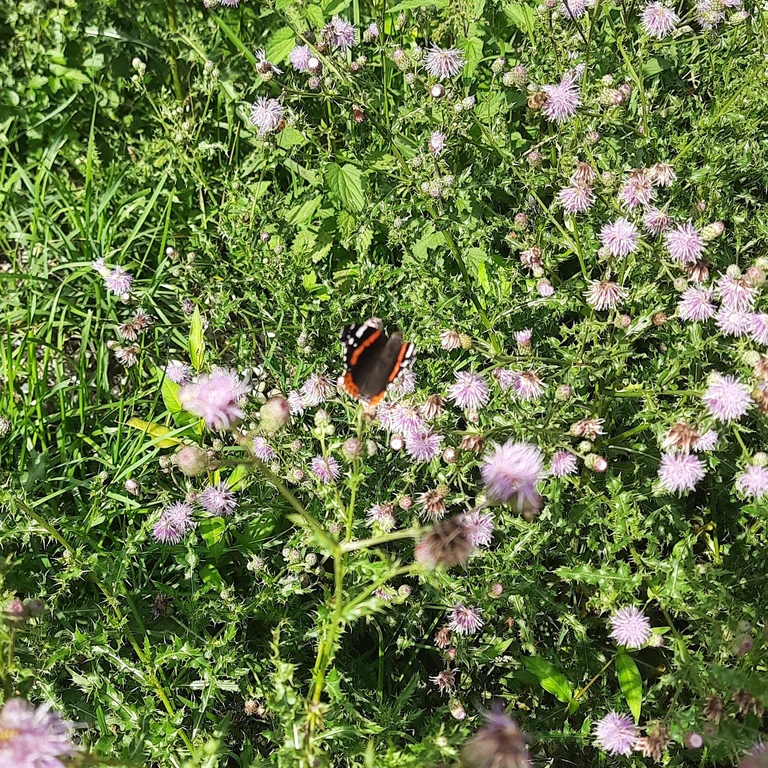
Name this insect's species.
Vanessa atalanta
